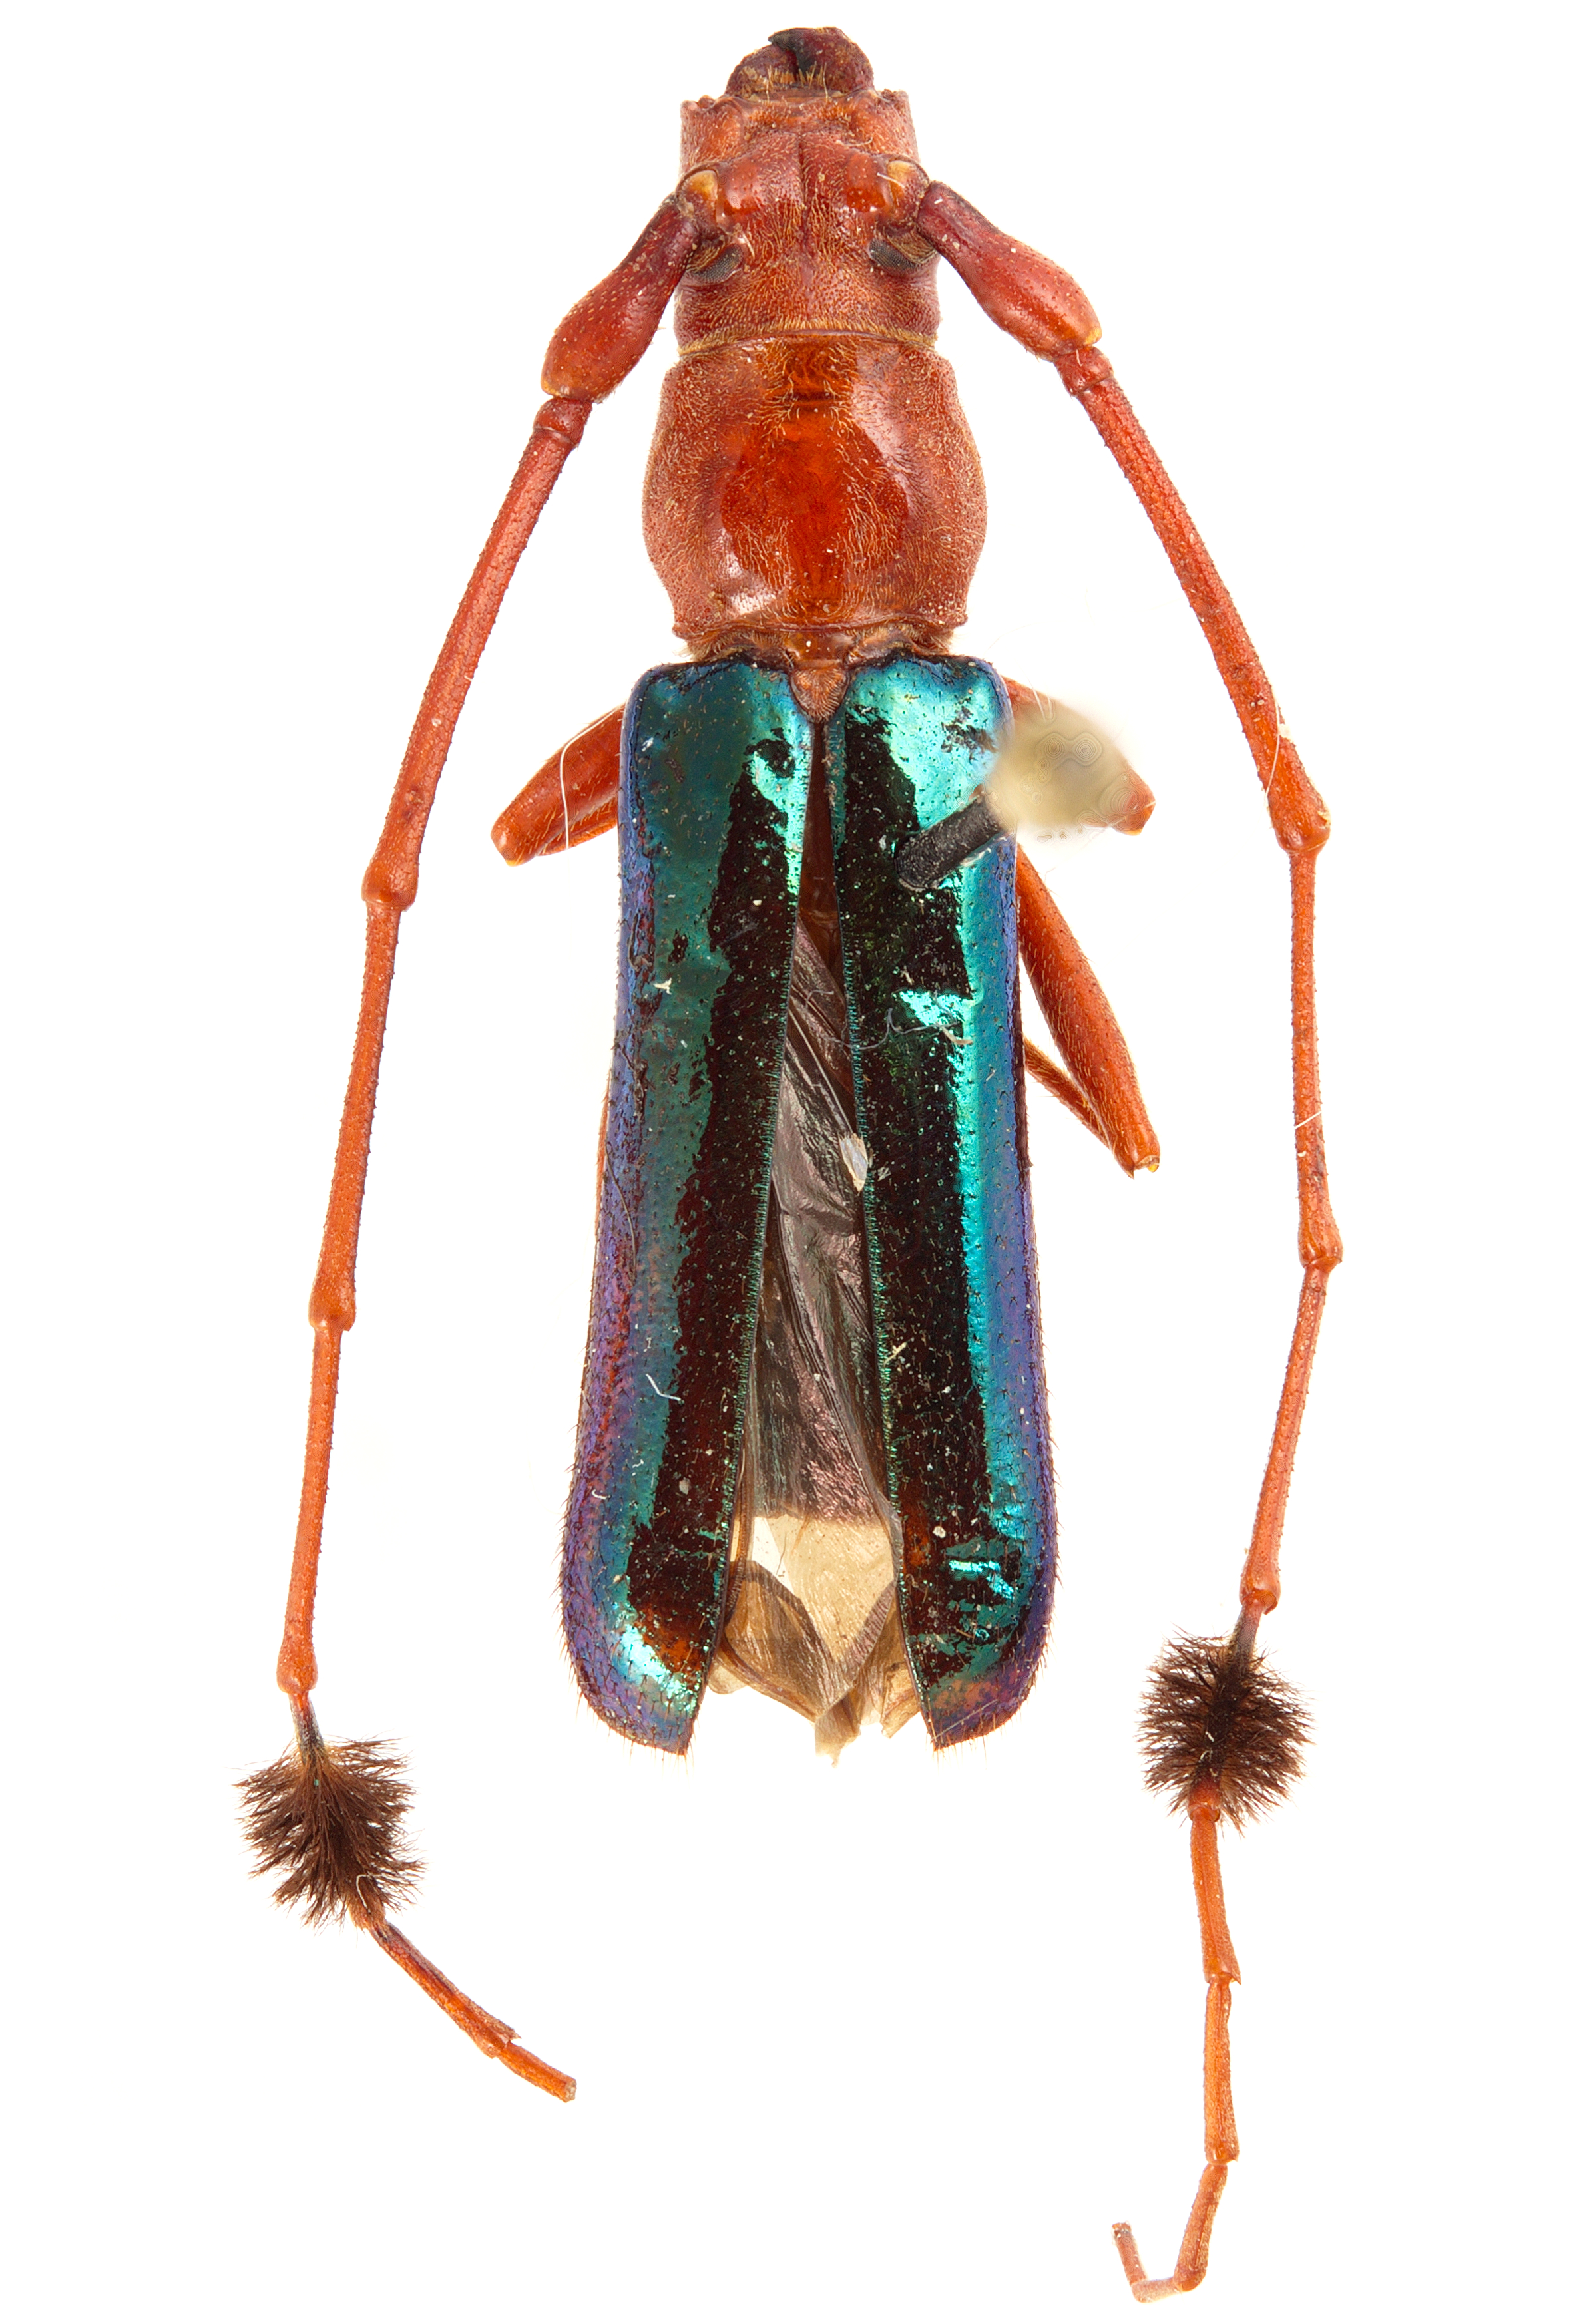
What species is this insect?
Compsocerus violaceus
